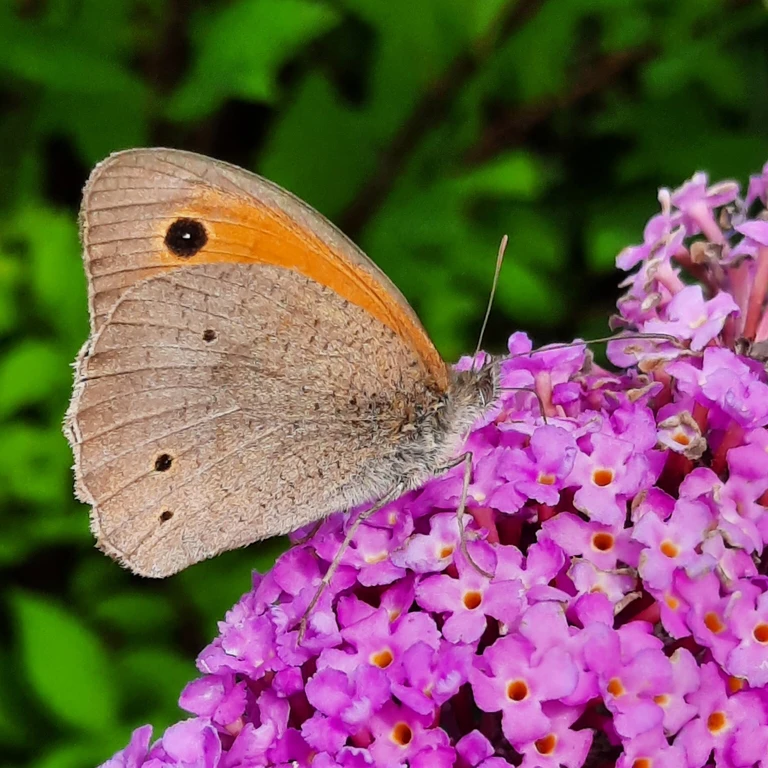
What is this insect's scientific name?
Maniola jurtina
